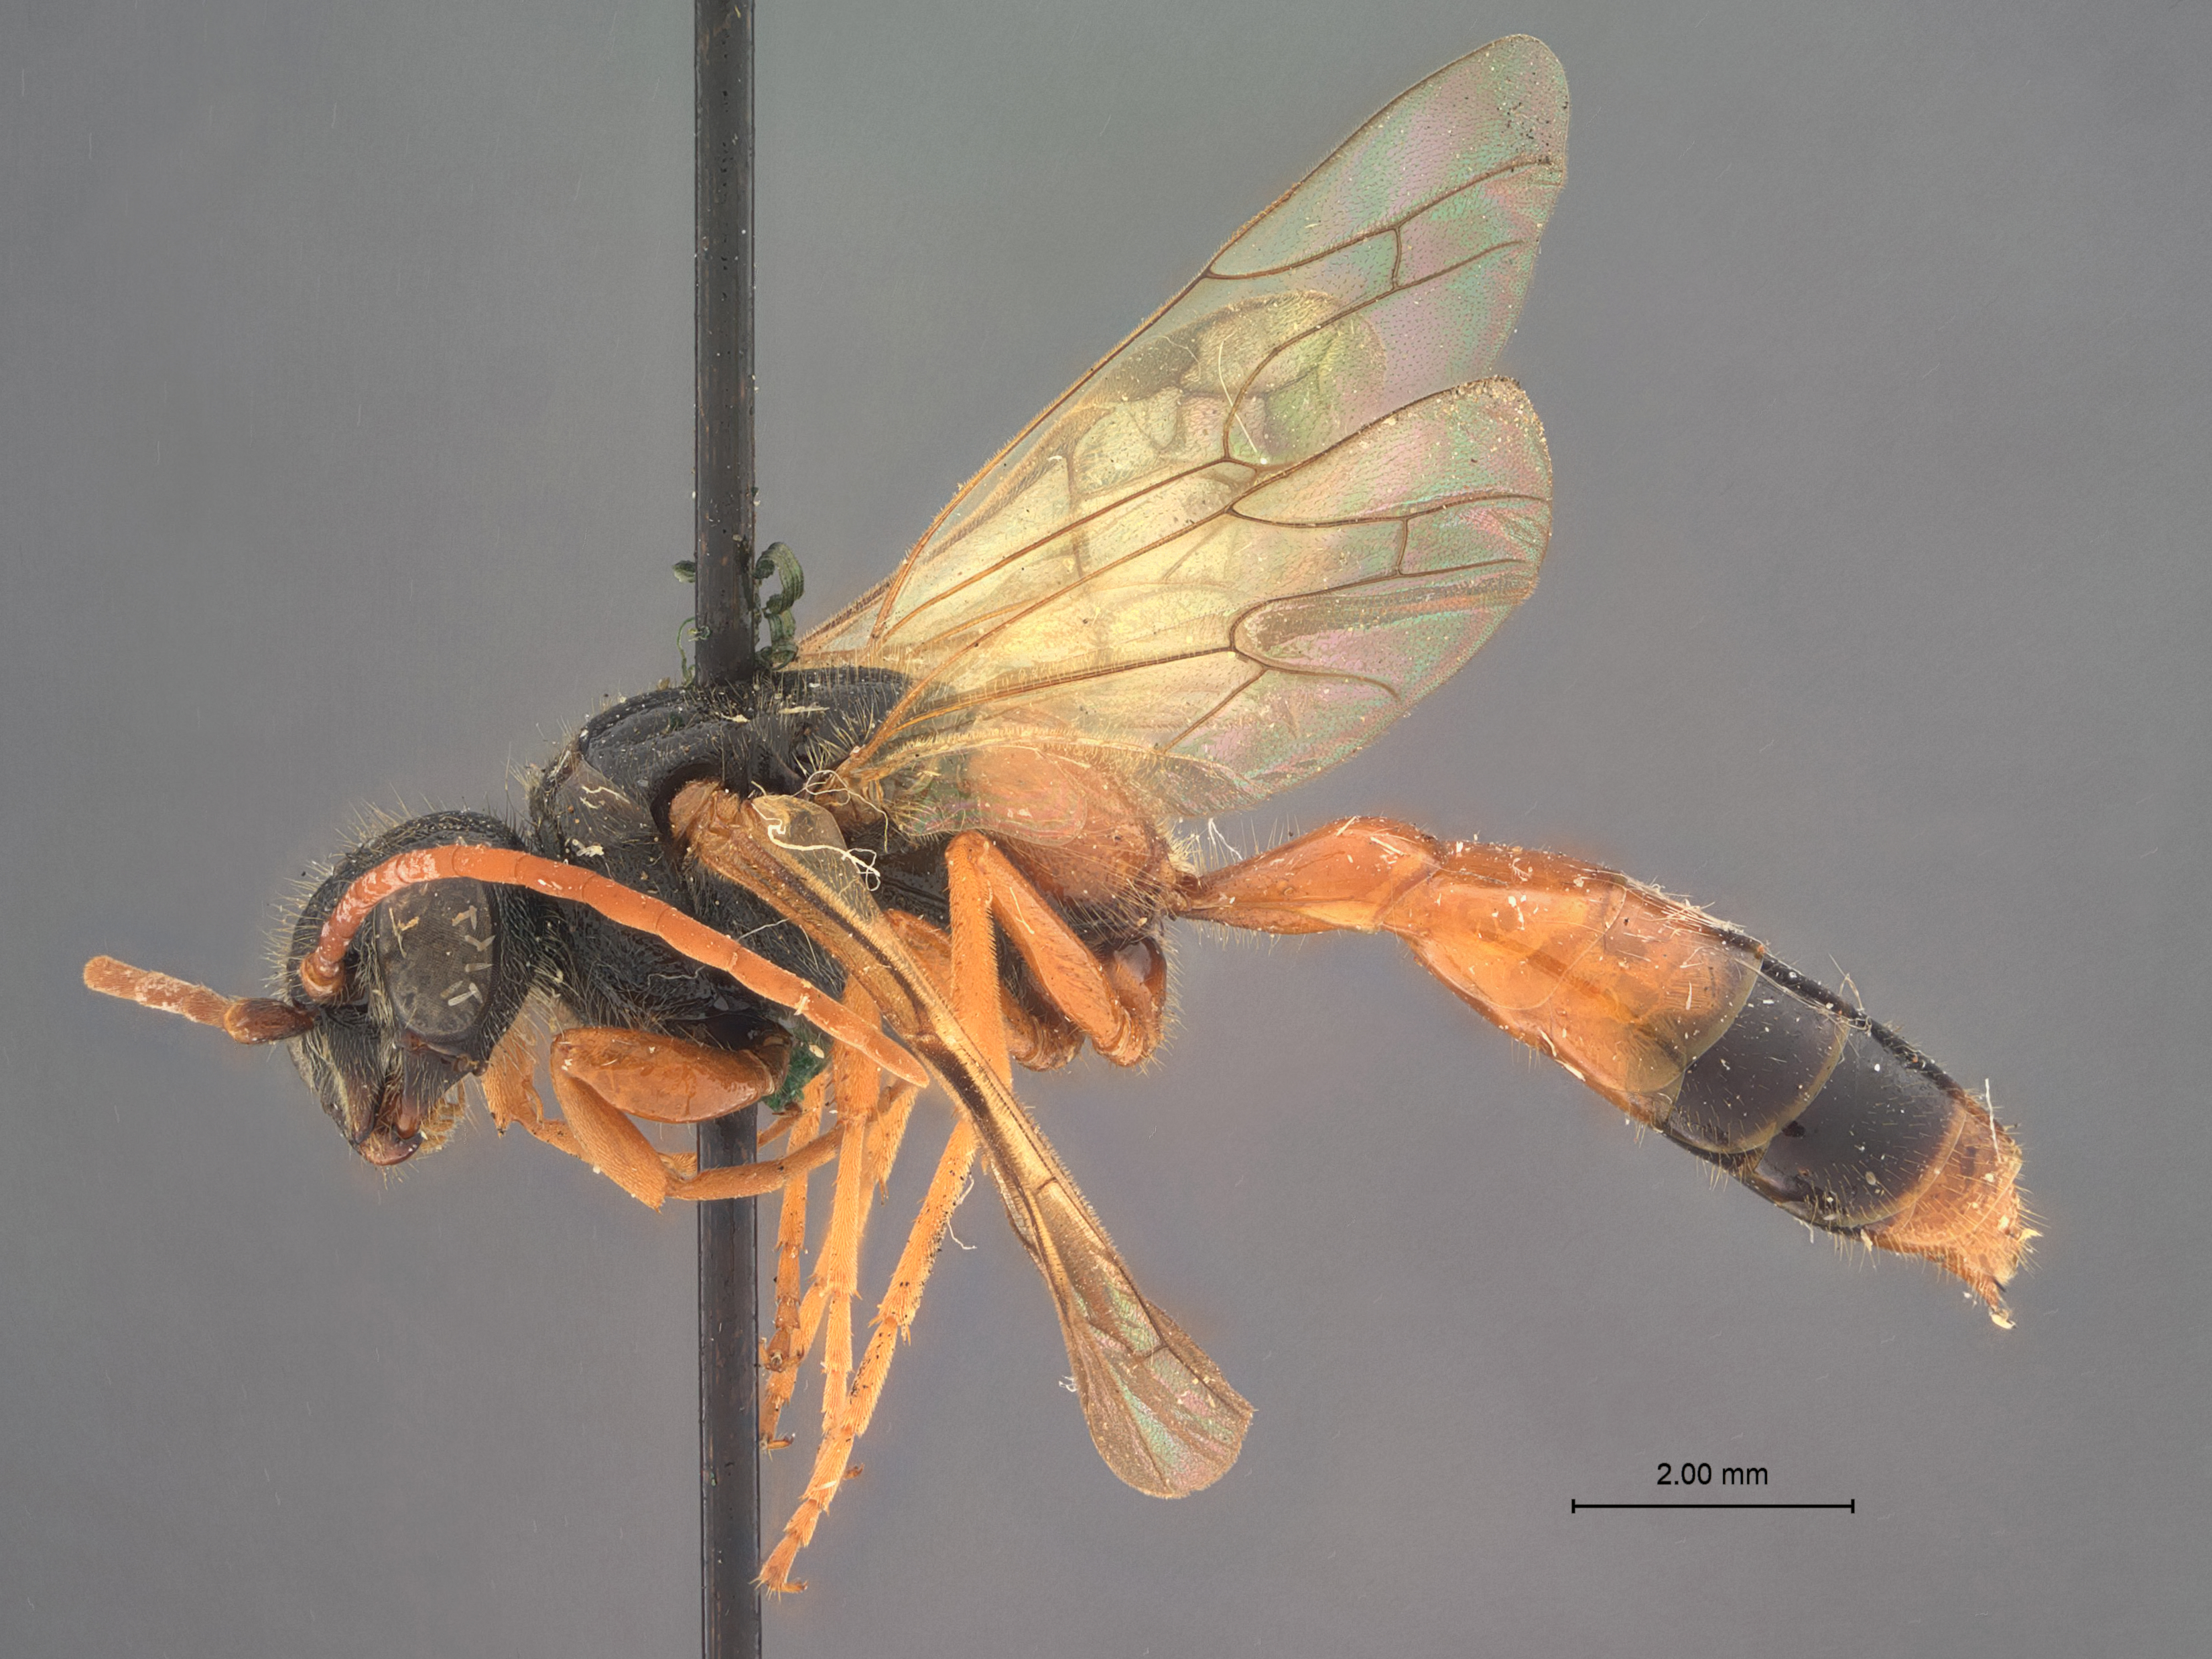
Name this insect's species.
Ariphron bicolor
